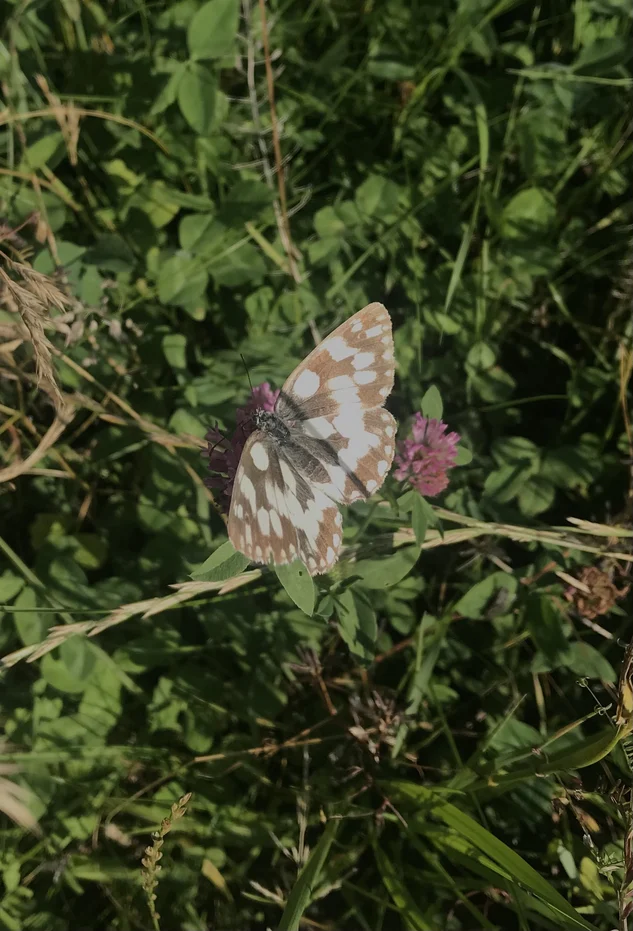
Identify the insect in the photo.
Melanargia galathea
